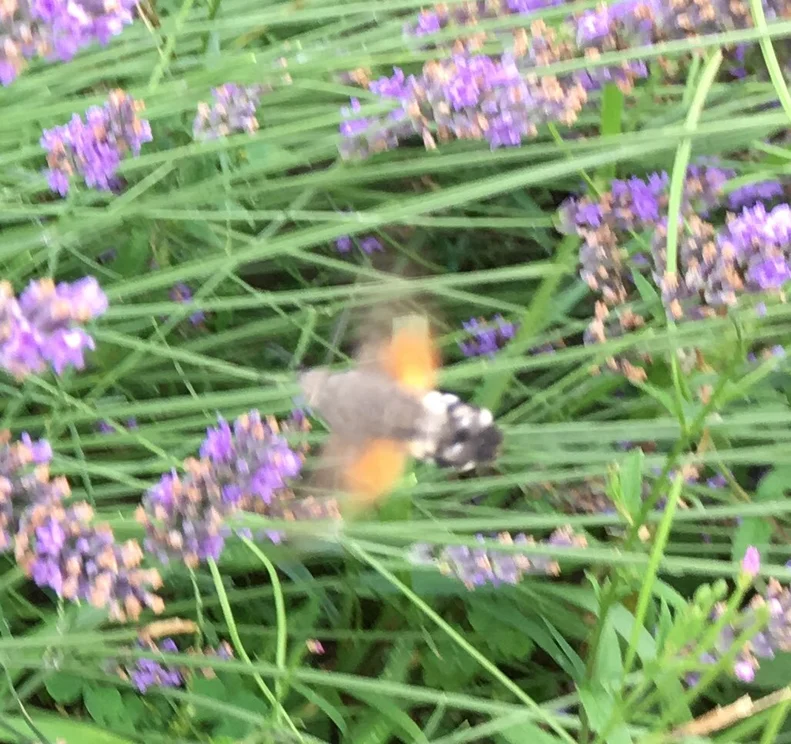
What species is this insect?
Macroglossum stellatarum
